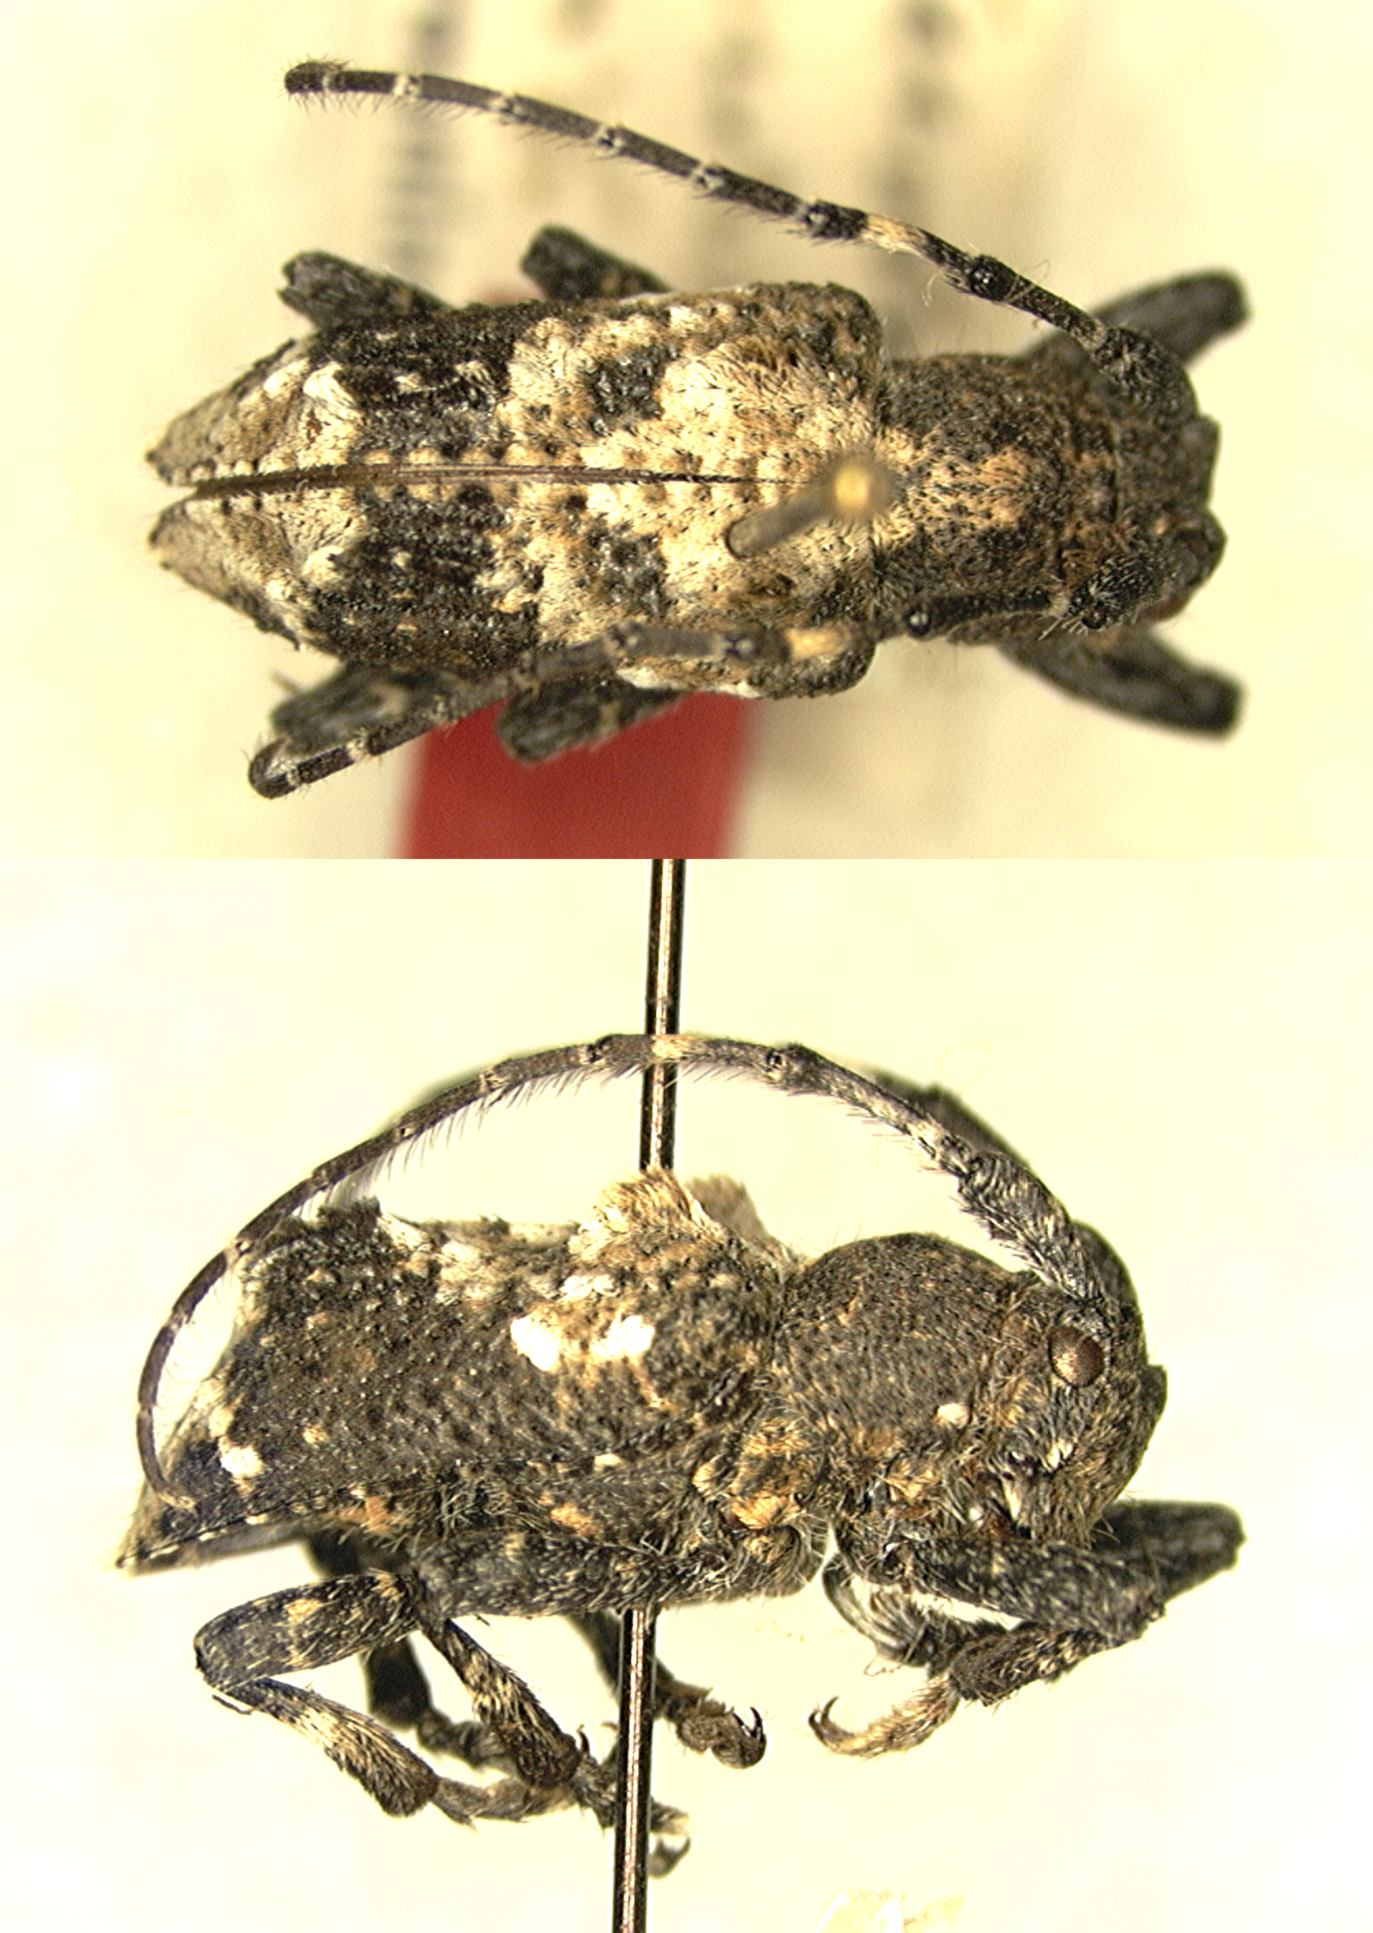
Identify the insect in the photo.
Pterolophia bicristulata
